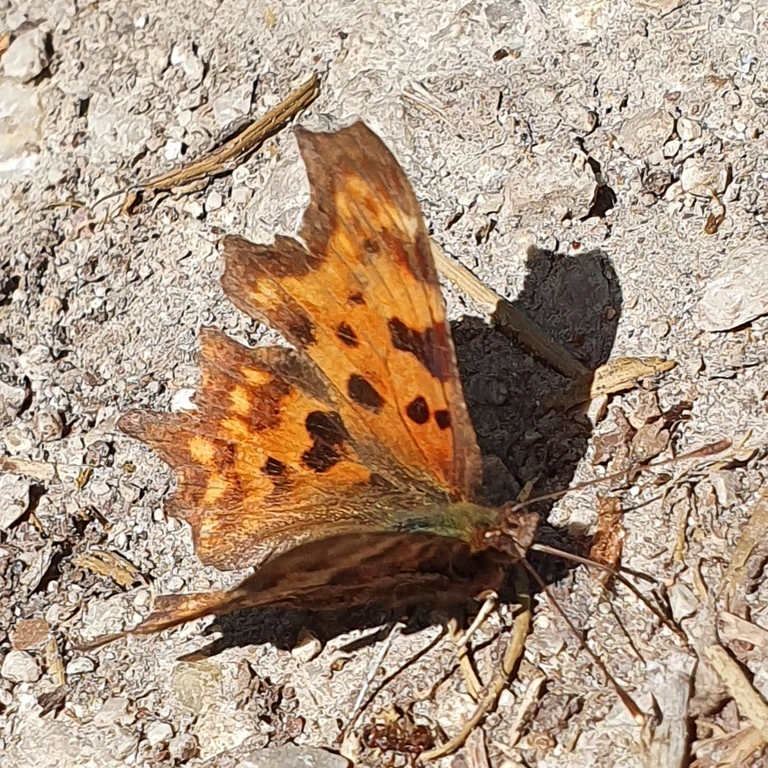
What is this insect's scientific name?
Polygonia c-album
